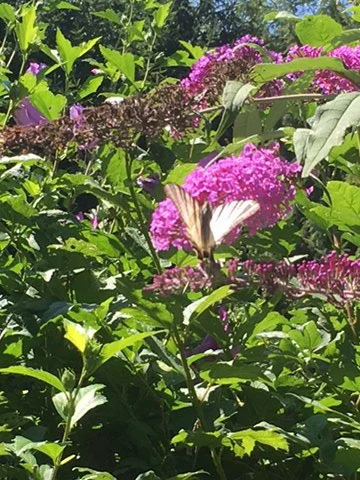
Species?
Iphiclides podalirius
